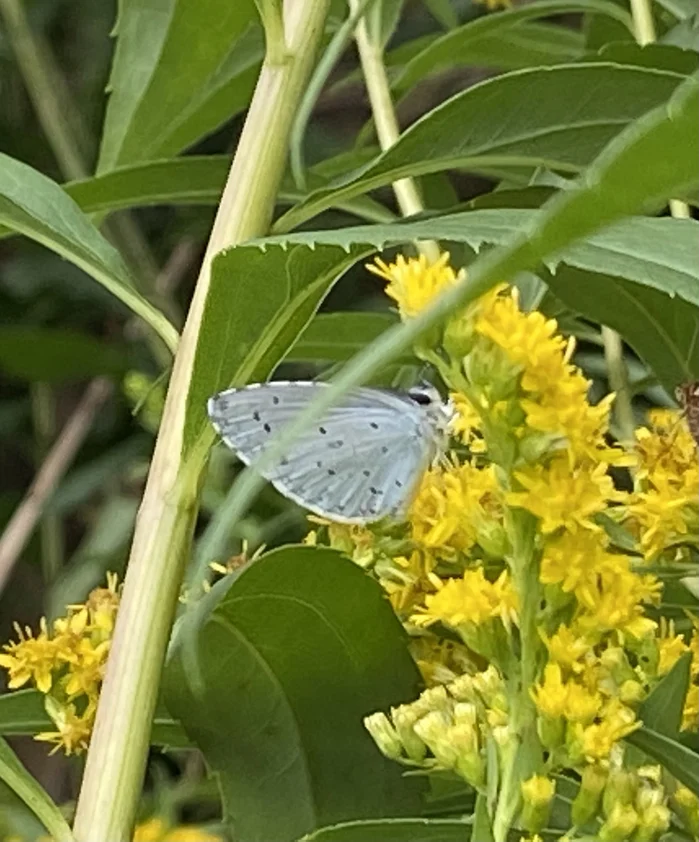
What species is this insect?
Celastrina argiolus
